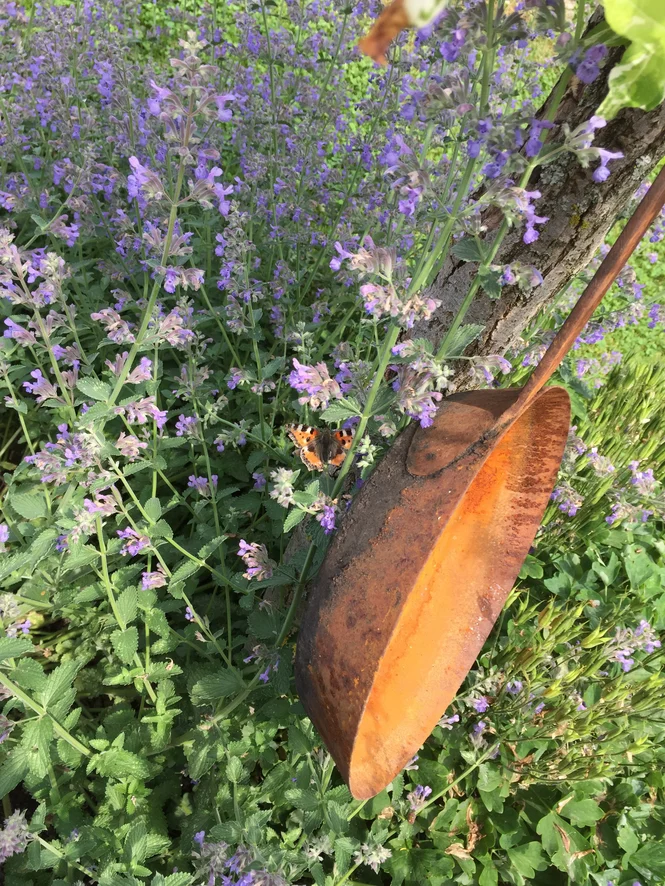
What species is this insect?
Aglais urticae
